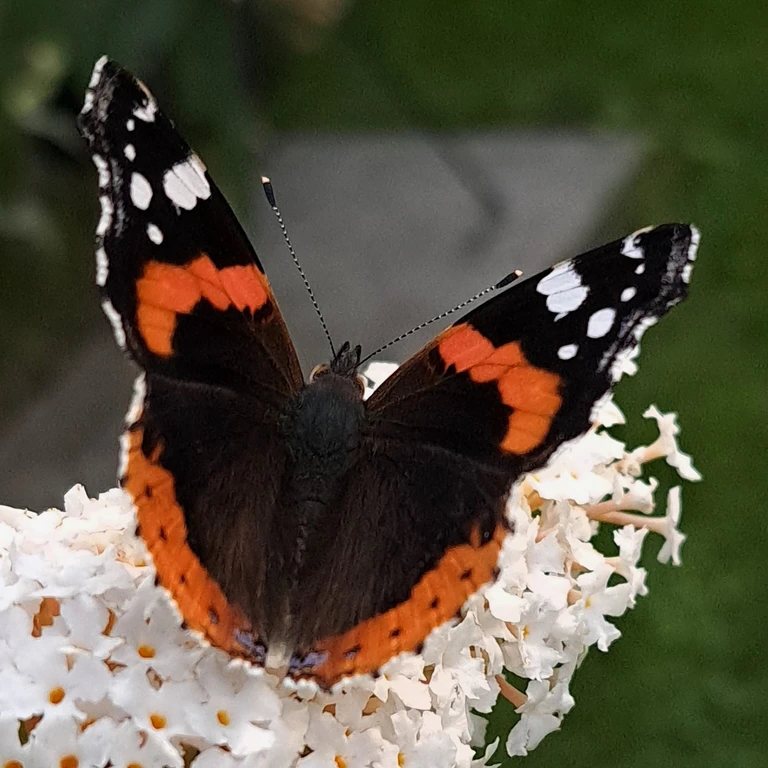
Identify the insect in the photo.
Vanessa atalanta
